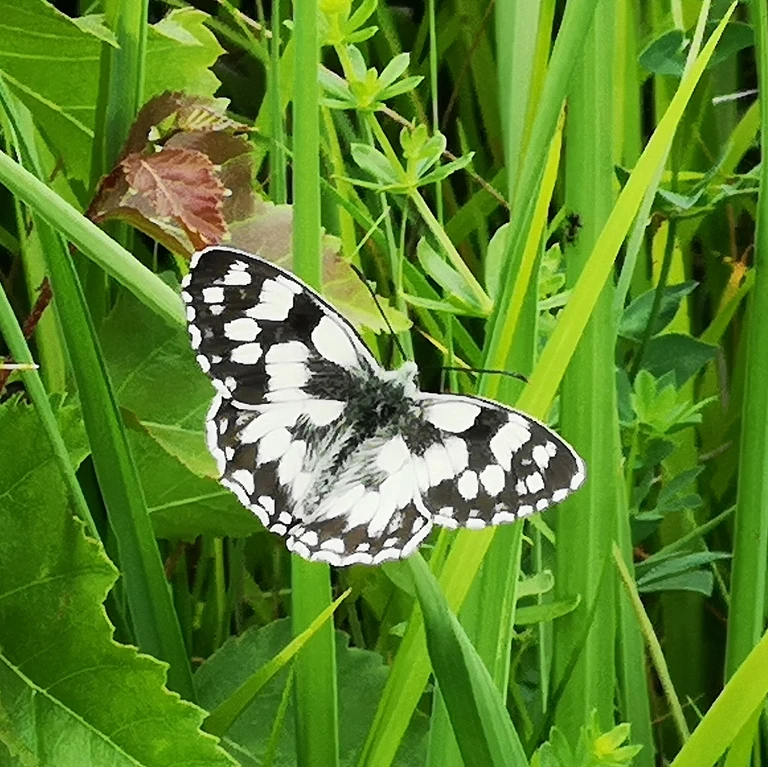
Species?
Melanargia galathea
